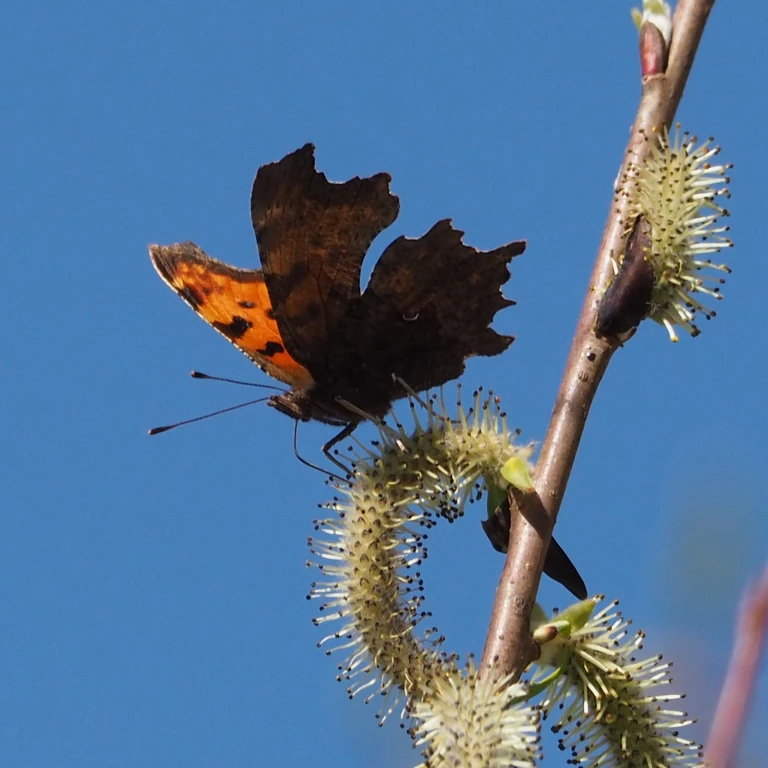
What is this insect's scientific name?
Polygonia c-album
